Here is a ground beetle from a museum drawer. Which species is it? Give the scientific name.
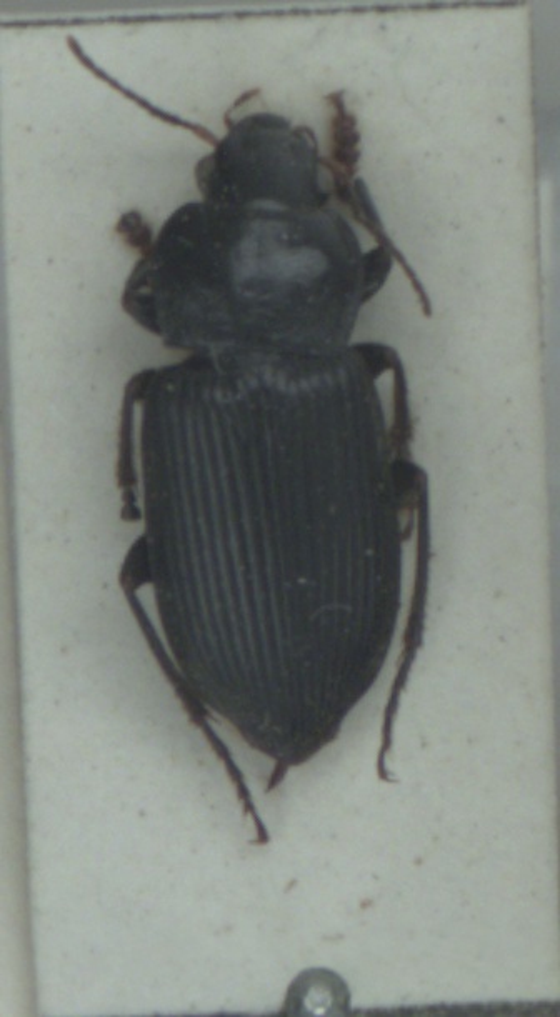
Anisodactylus binotatus
